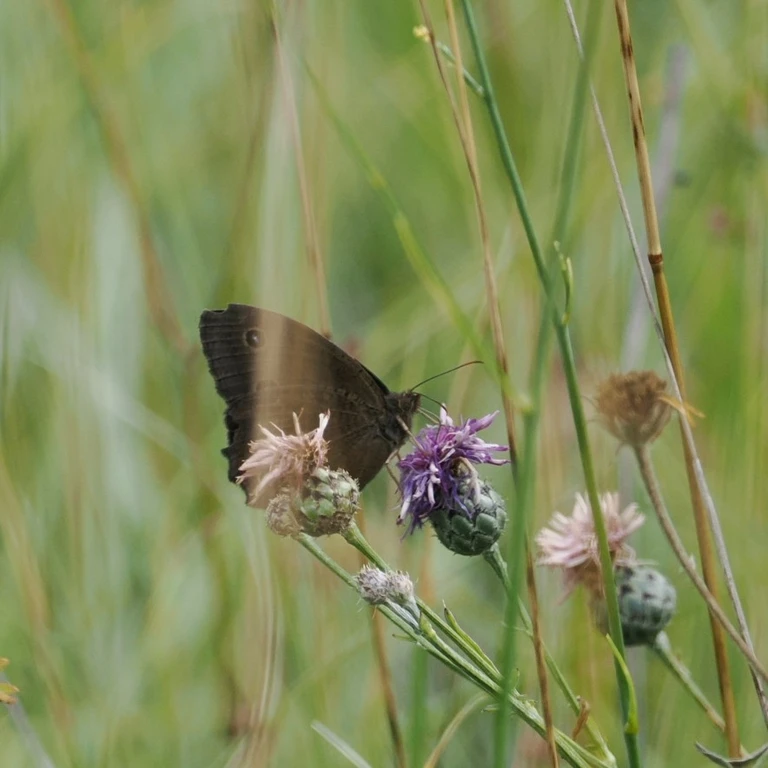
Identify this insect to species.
Minois dryas
